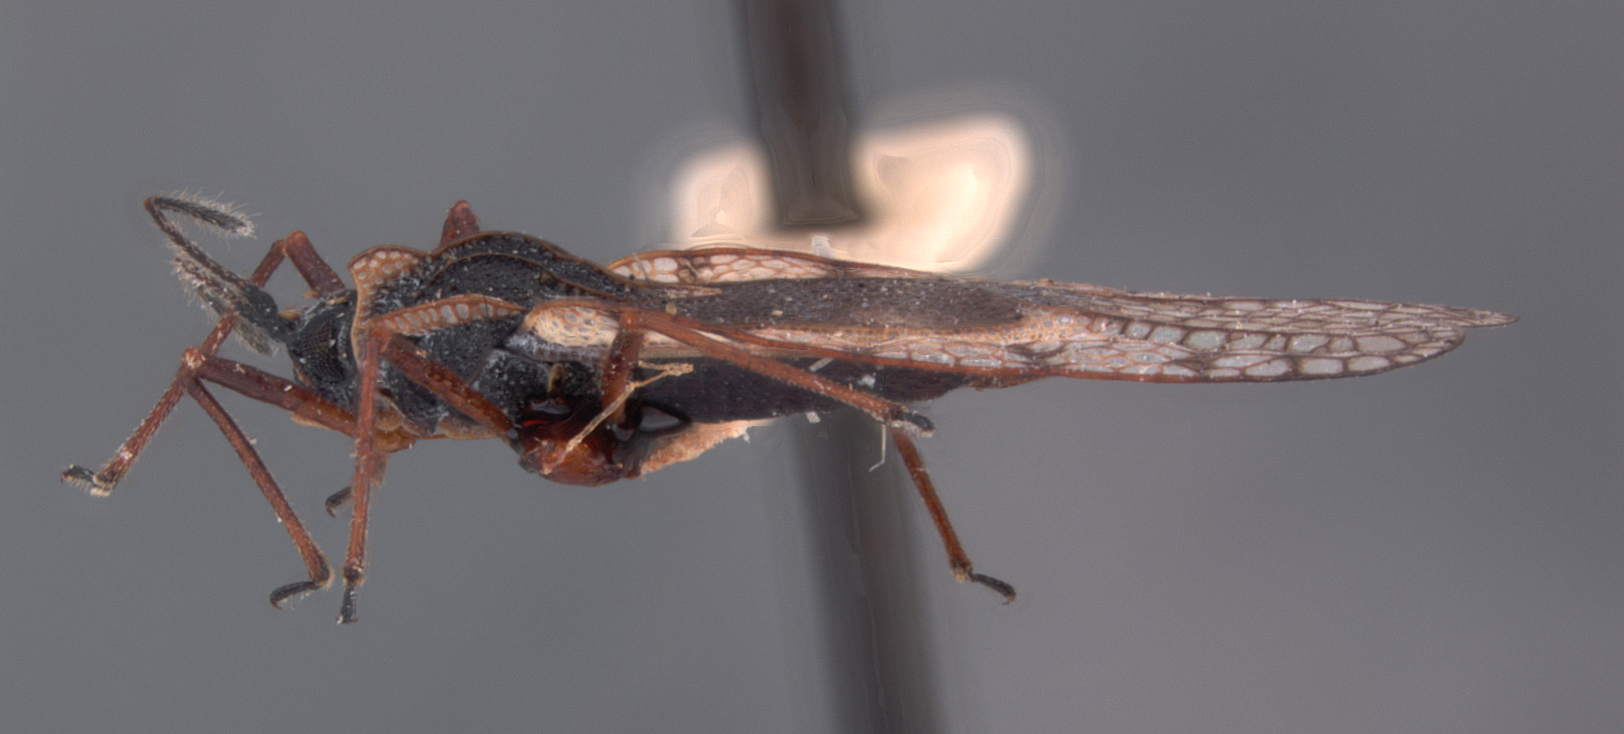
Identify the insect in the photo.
Leptodictya formosatis
